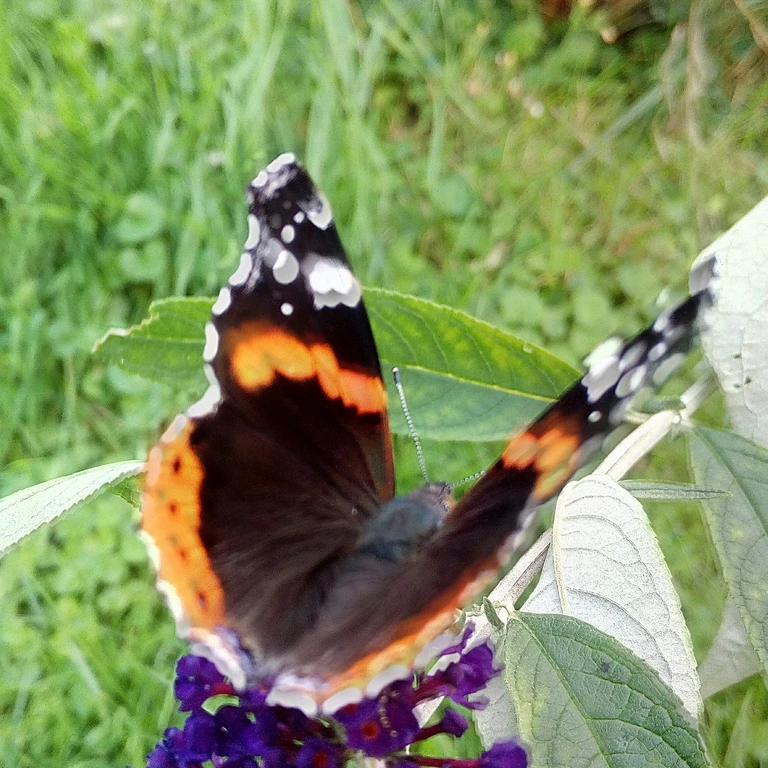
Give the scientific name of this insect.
Vanessa atalanta
